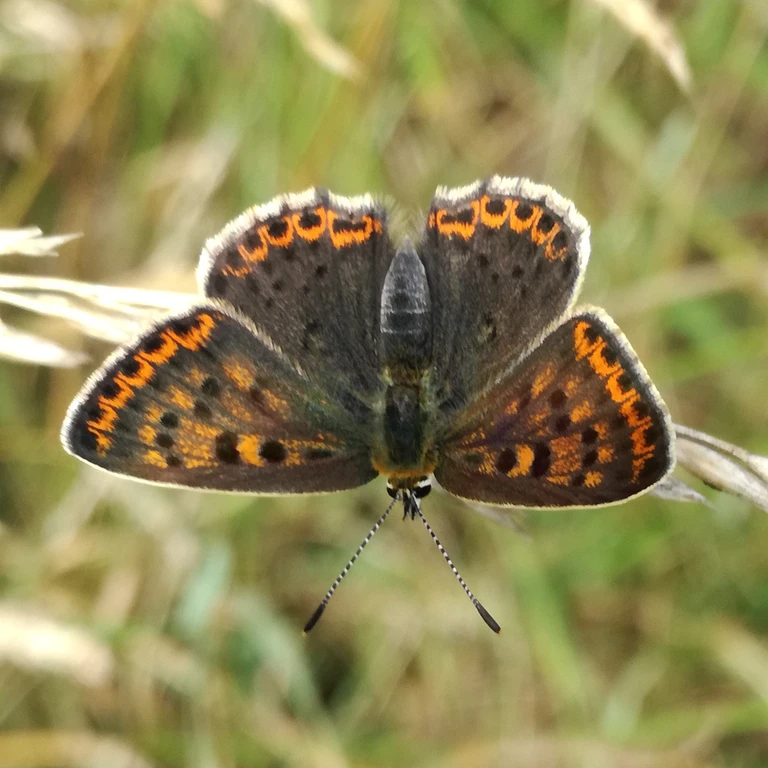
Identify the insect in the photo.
Lycaena tityrus (also Loweia tityrus)
